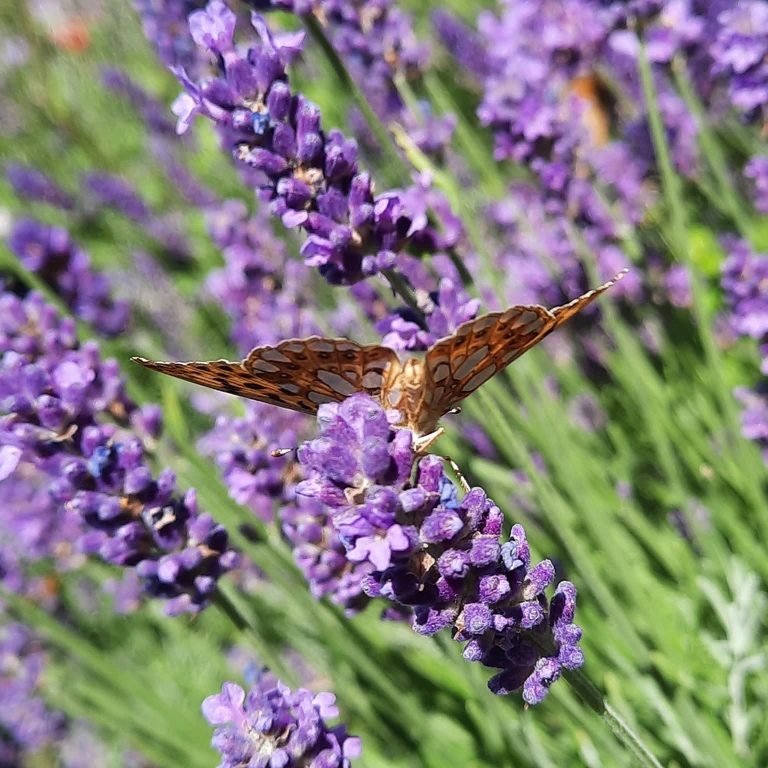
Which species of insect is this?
Issoria lathonia
